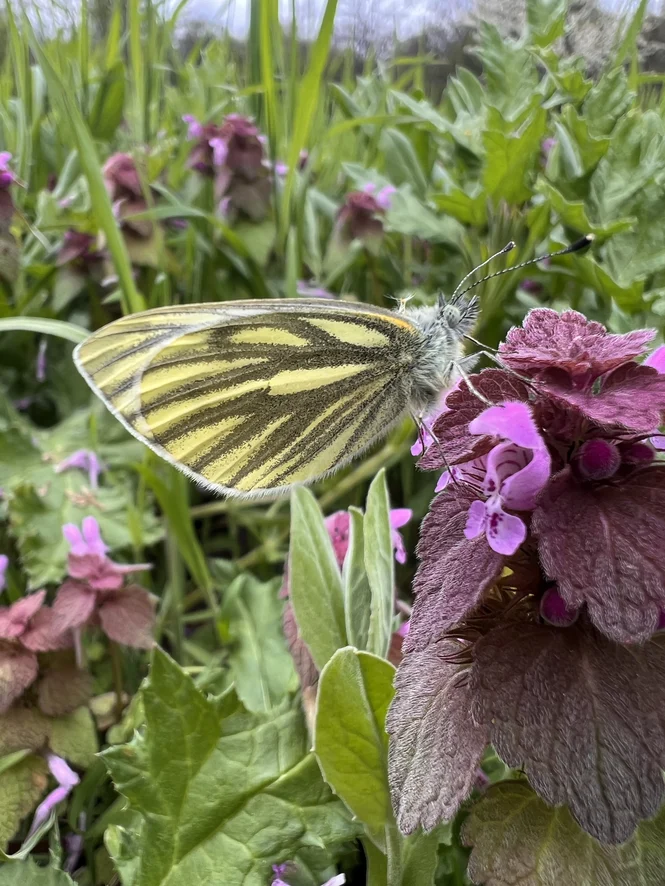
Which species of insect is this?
Pieris napi
